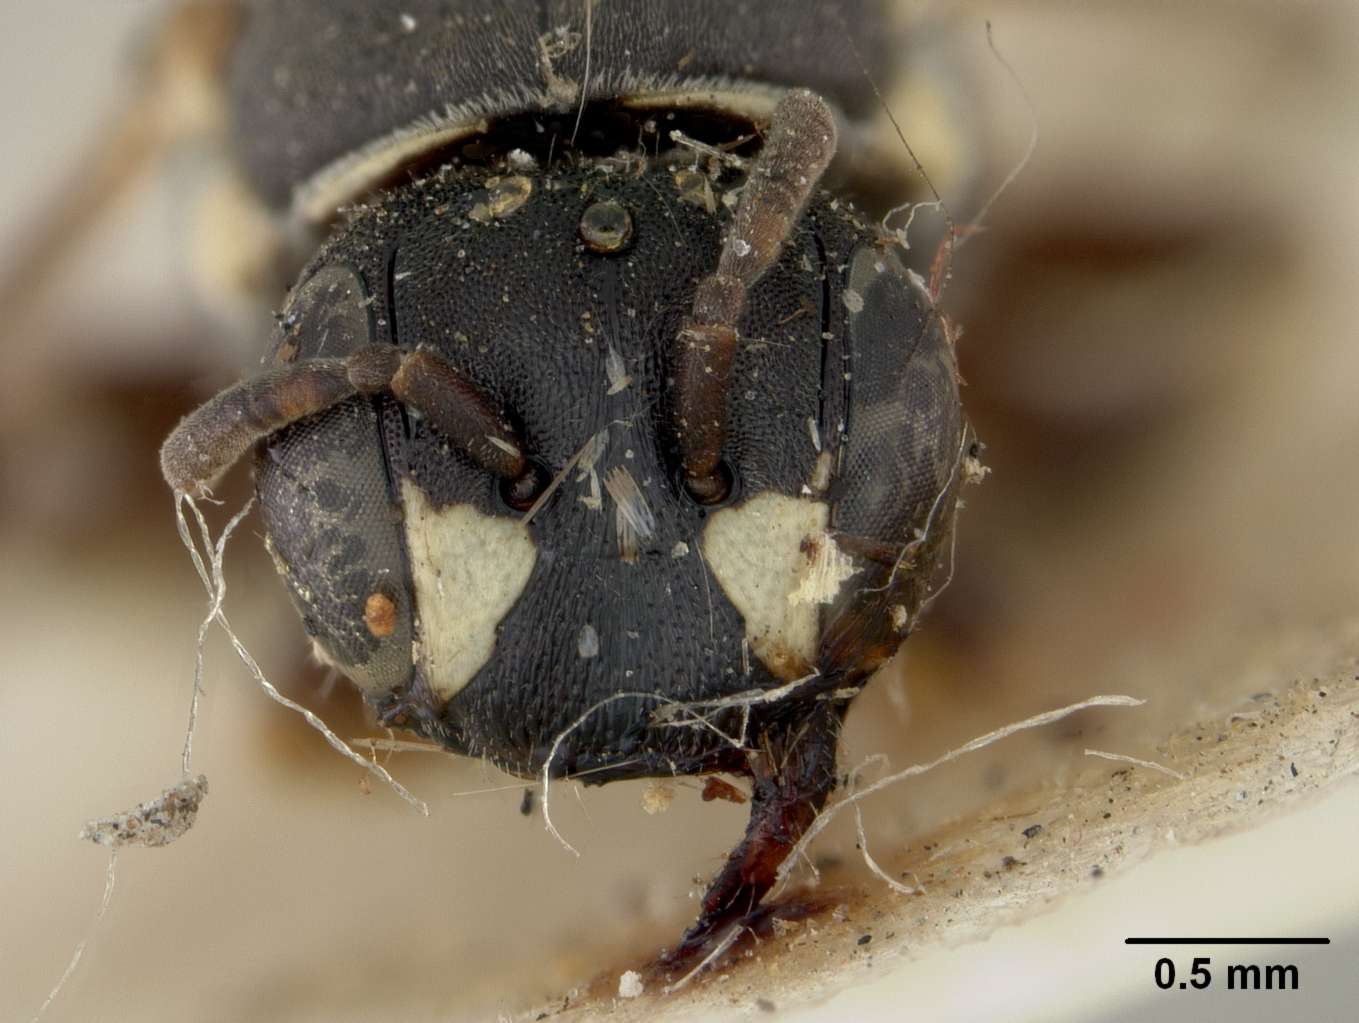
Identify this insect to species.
Euryglossa albocuneata
